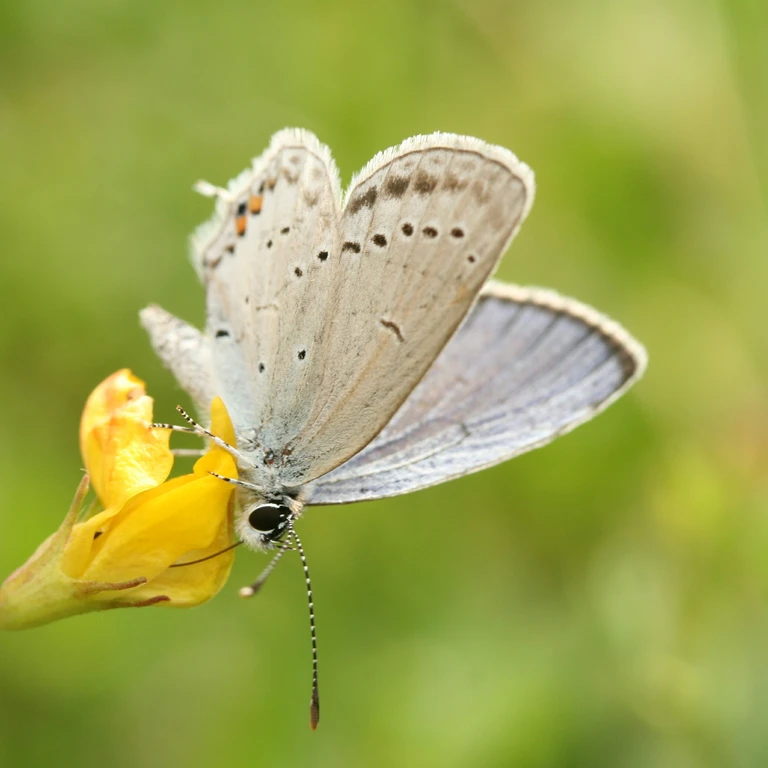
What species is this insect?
Cupido argiades (also Elkalyce argiades)
